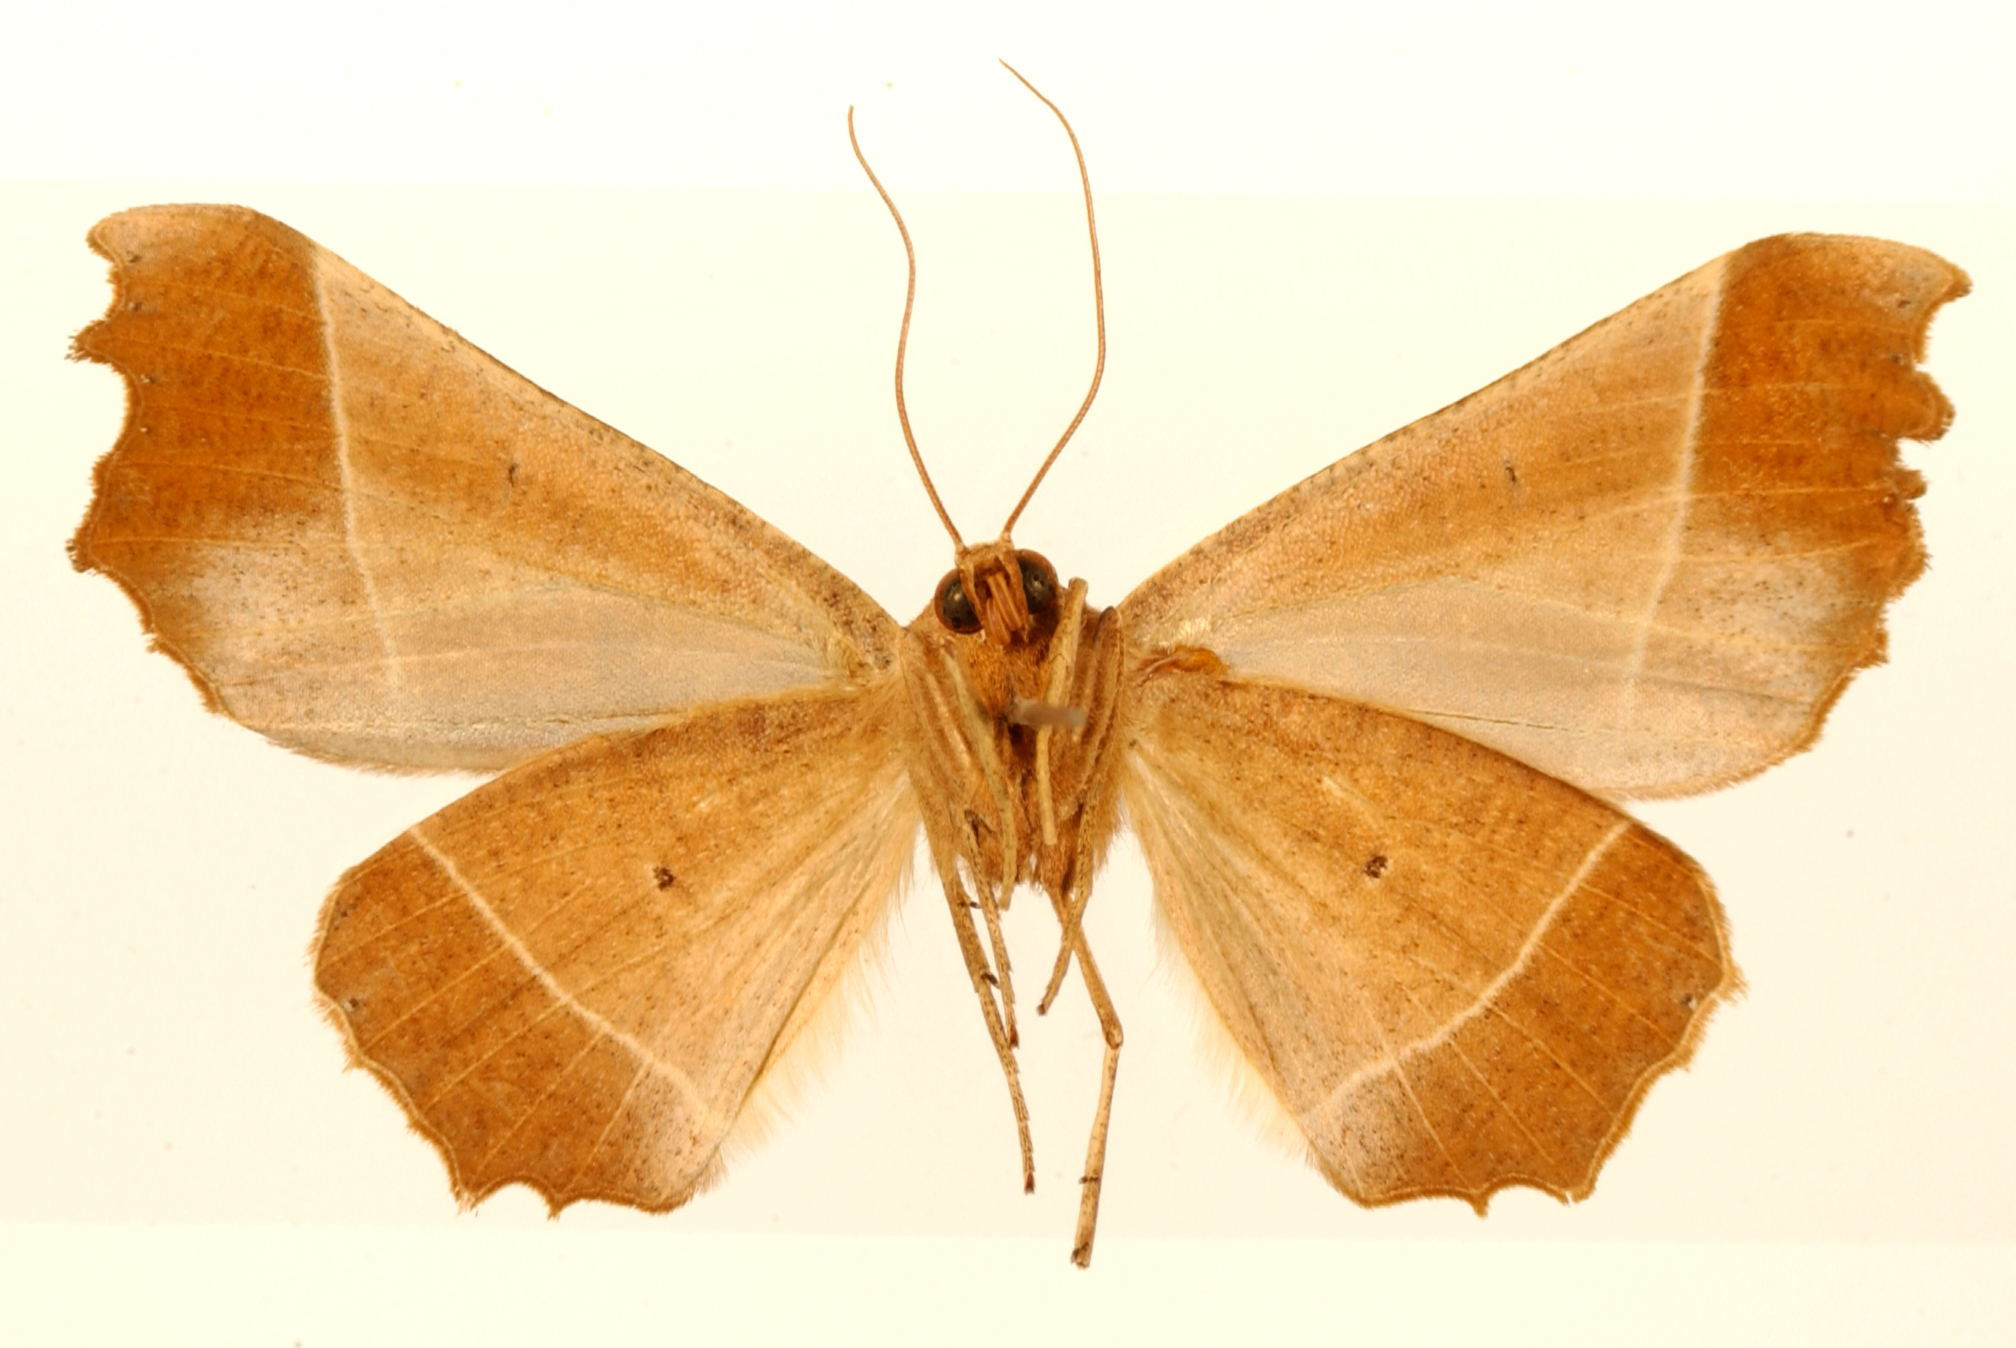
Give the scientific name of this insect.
Azelina solitaria
